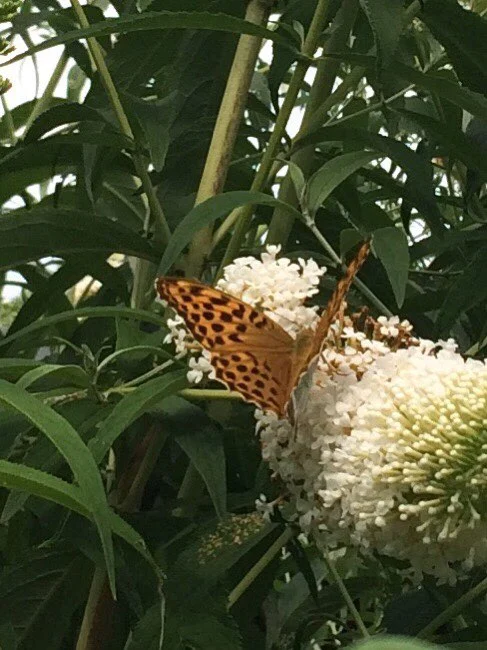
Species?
Argynnis paphia
